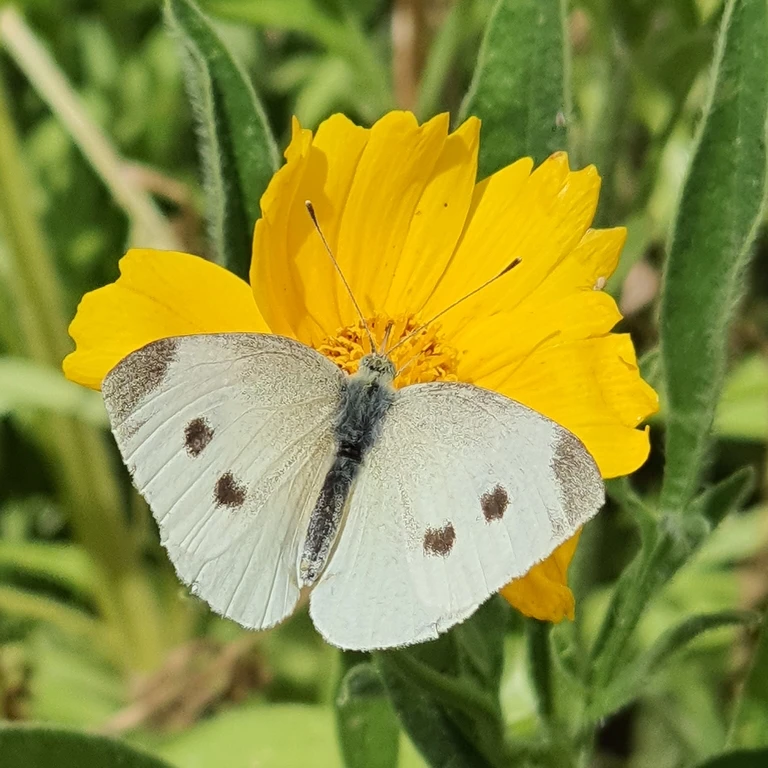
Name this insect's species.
Pieris rapae
